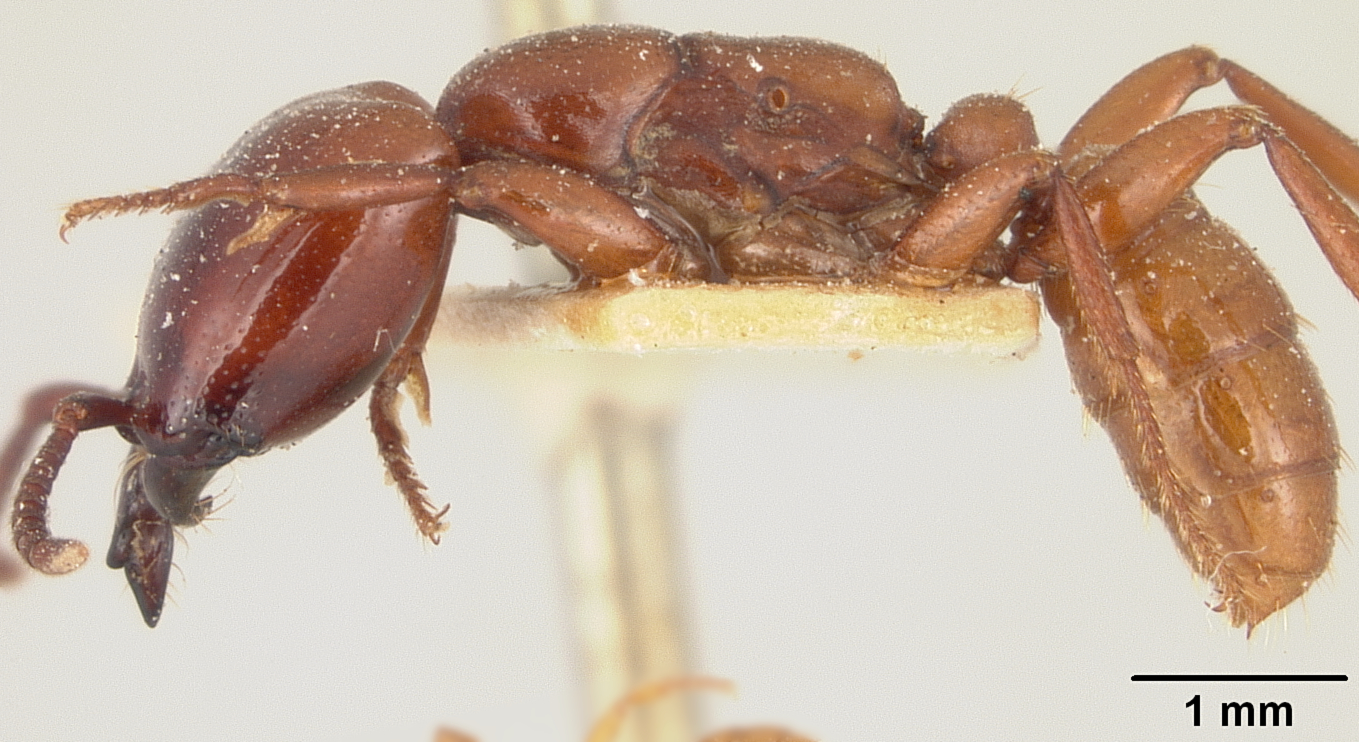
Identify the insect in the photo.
Dorylus brevipennis
